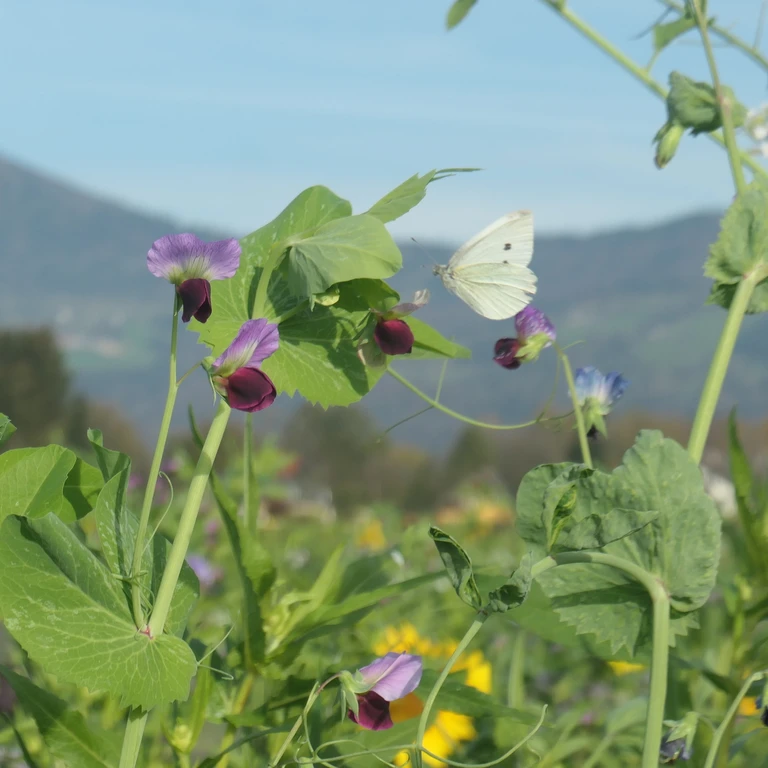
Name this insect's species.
Pieris rapae
